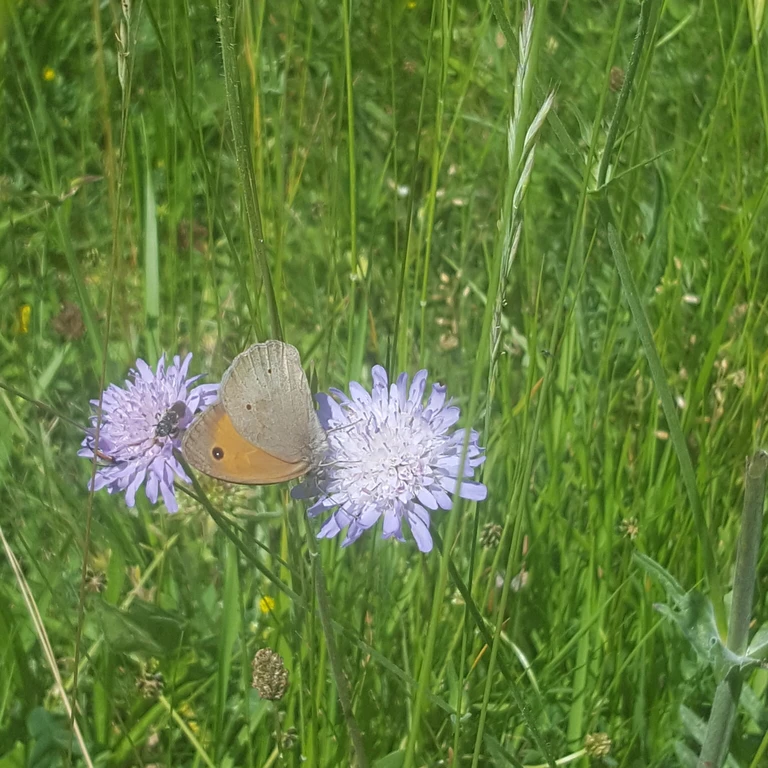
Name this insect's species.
Maniola jurtina
